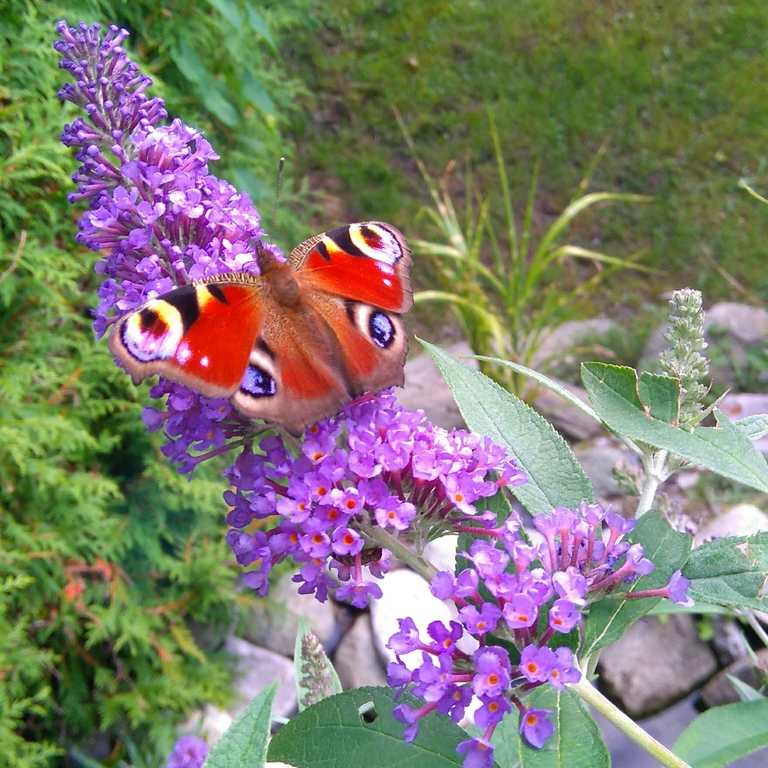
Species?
Aglais io
